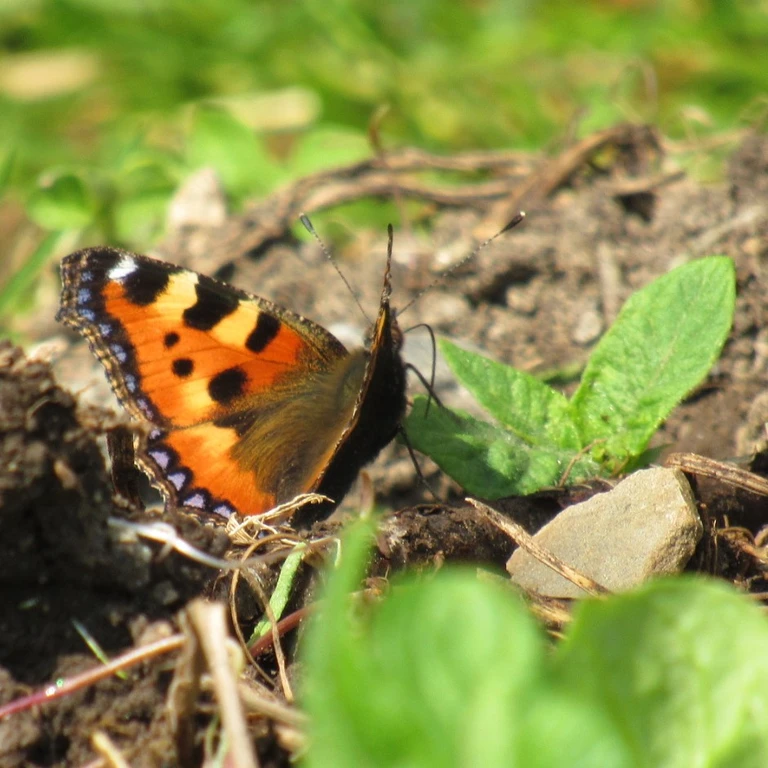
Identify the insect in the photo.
Aglais urticae
